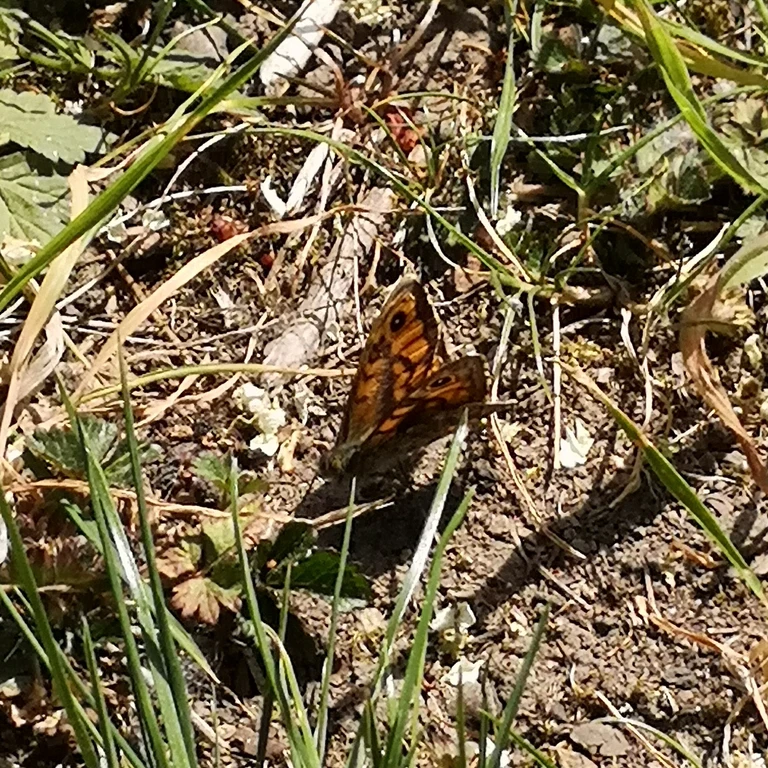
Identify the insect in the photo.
Lasiommata megera (also Pararge megera)
